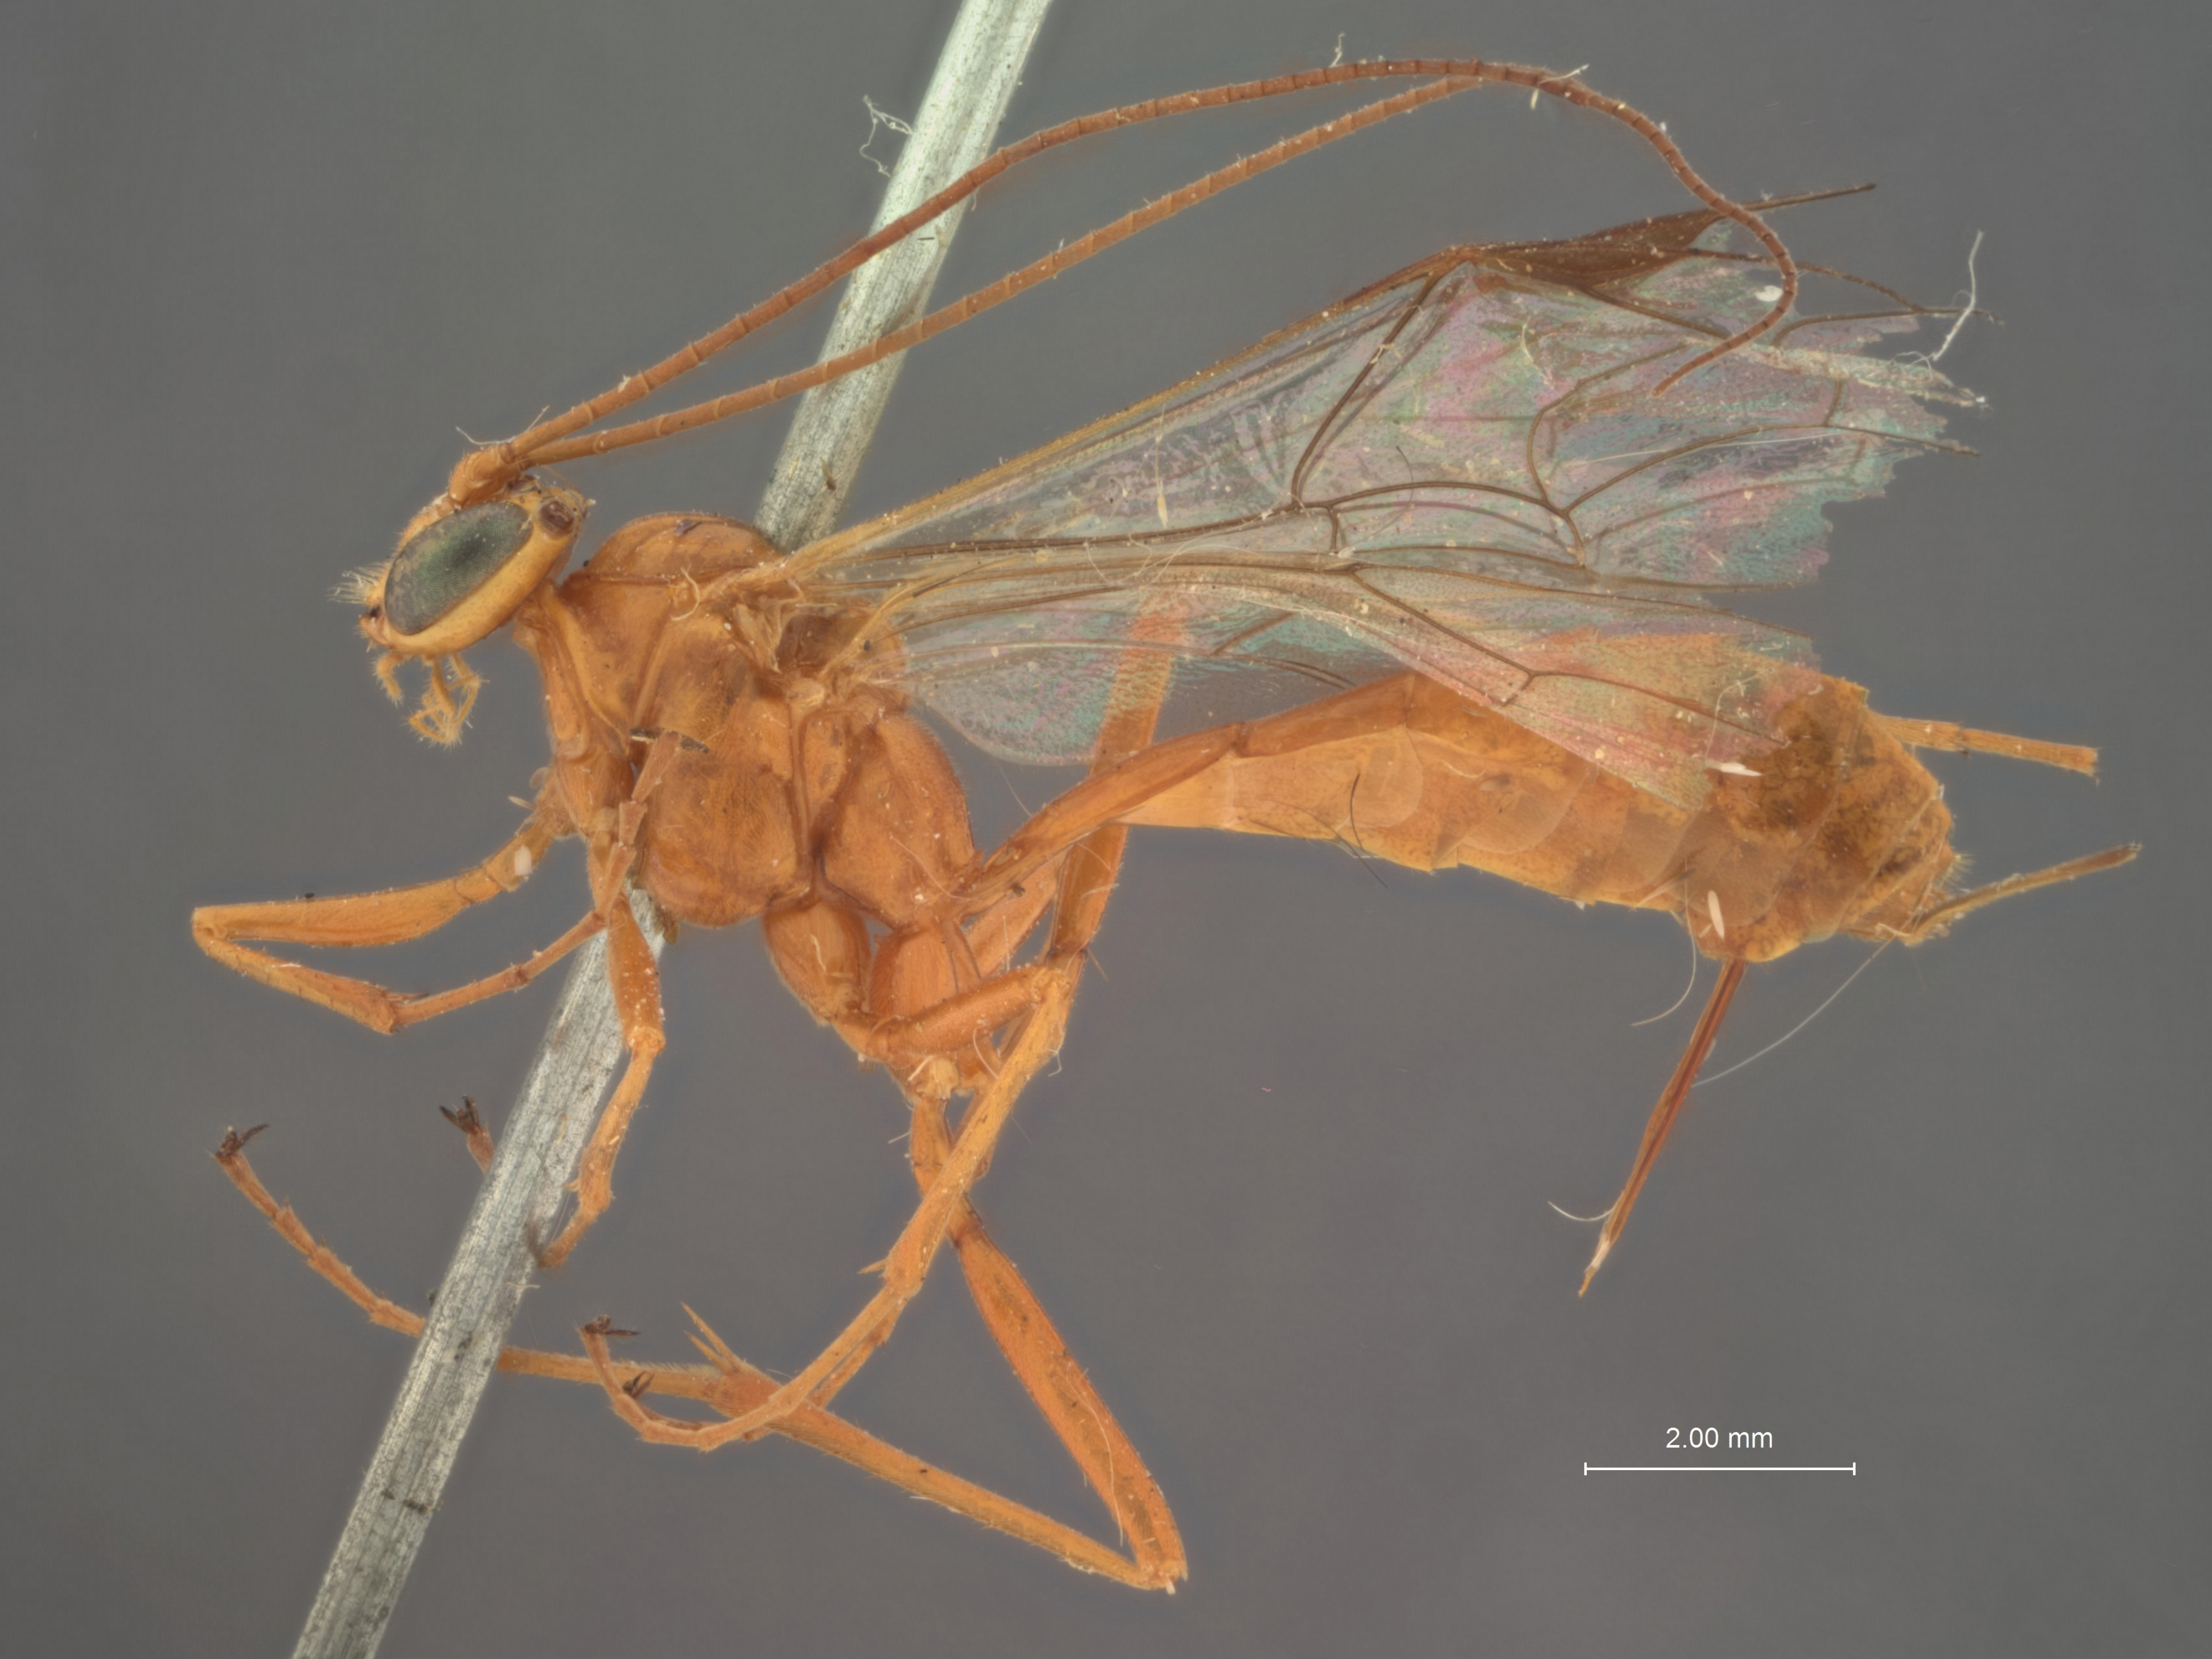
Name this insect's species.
Paniscus cockerelli
